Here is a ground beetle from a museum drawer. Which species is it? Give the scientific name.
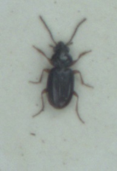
Bembidion mannerheimii
